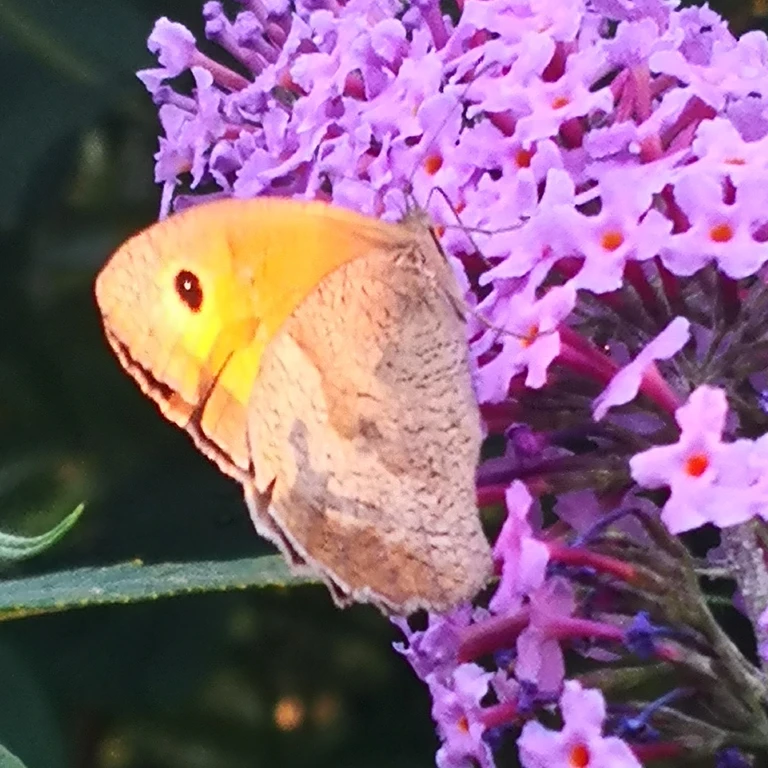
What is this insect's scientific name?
Maniola jurtina
